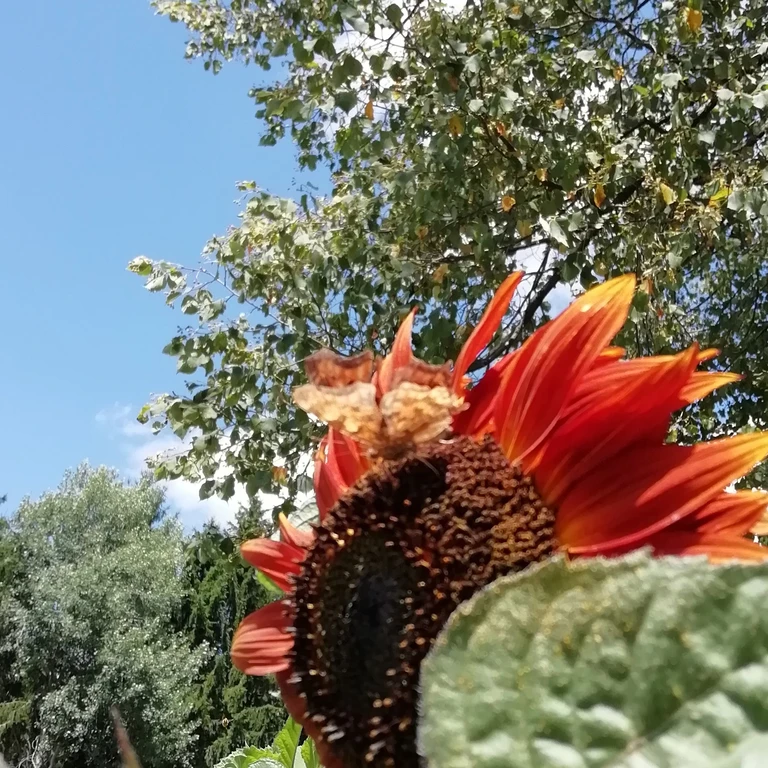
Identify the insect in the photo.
Polygonia c-album
